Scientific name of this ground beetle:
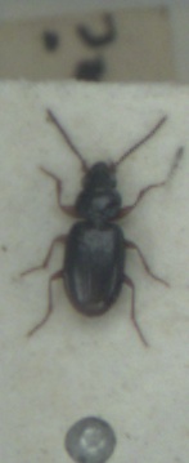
Bembidion guttula
